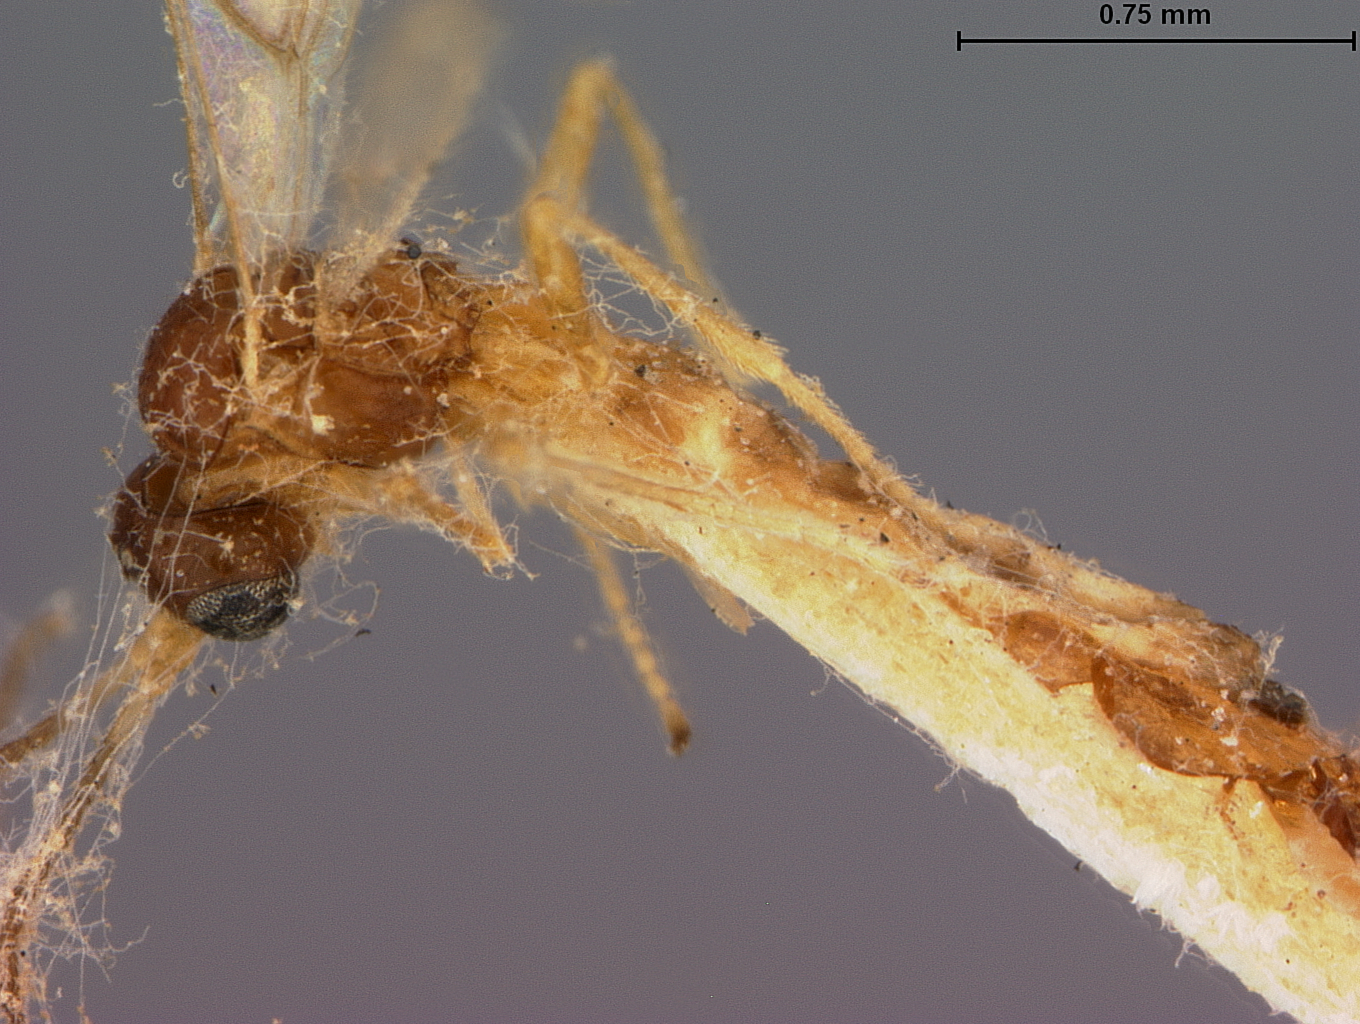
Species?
Praon polygonaphis
